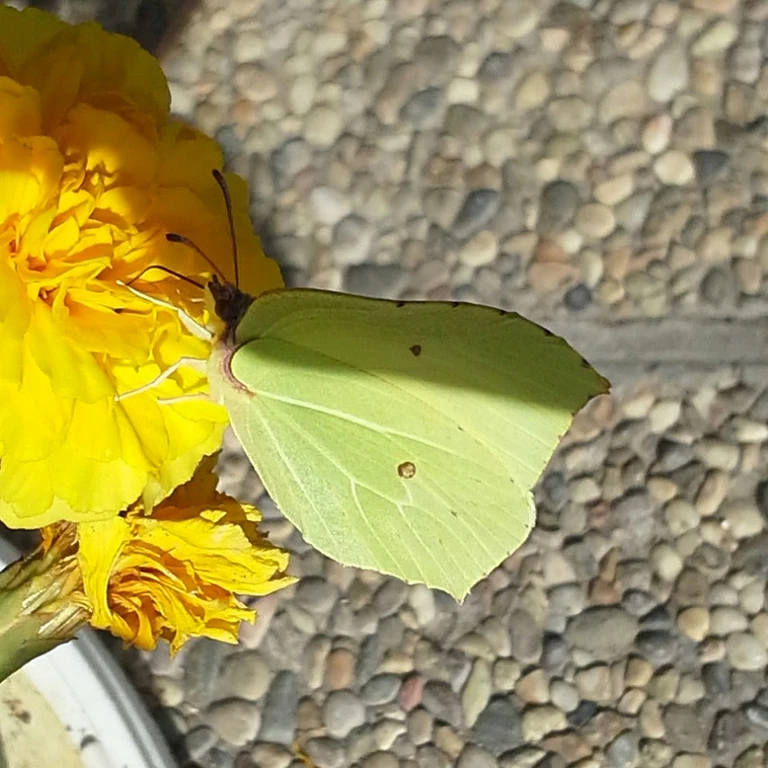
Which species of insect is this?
Gonepteryx rhamni
